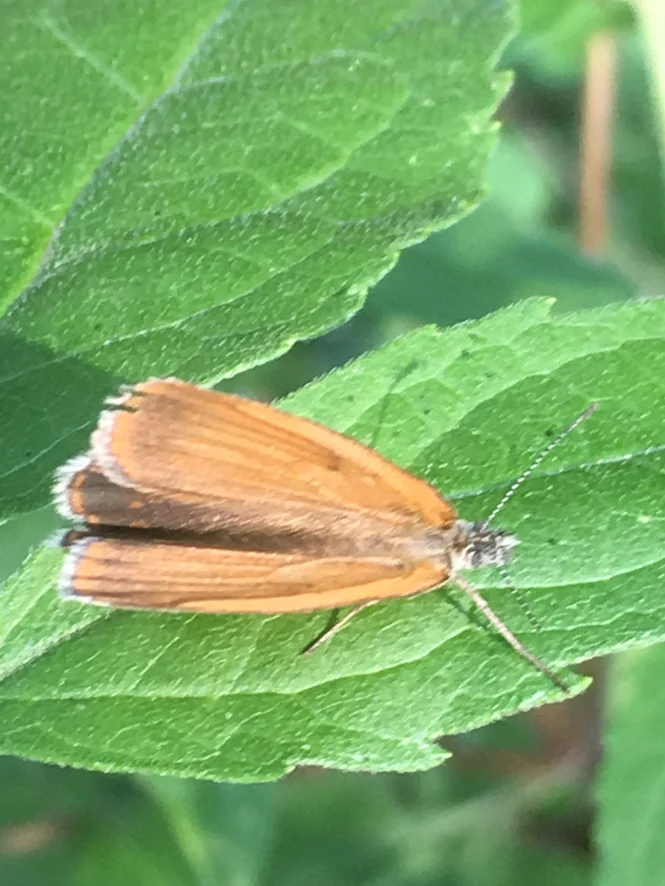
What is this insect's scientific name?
Coenonympha glycerion (also Coenonympha iphis)
